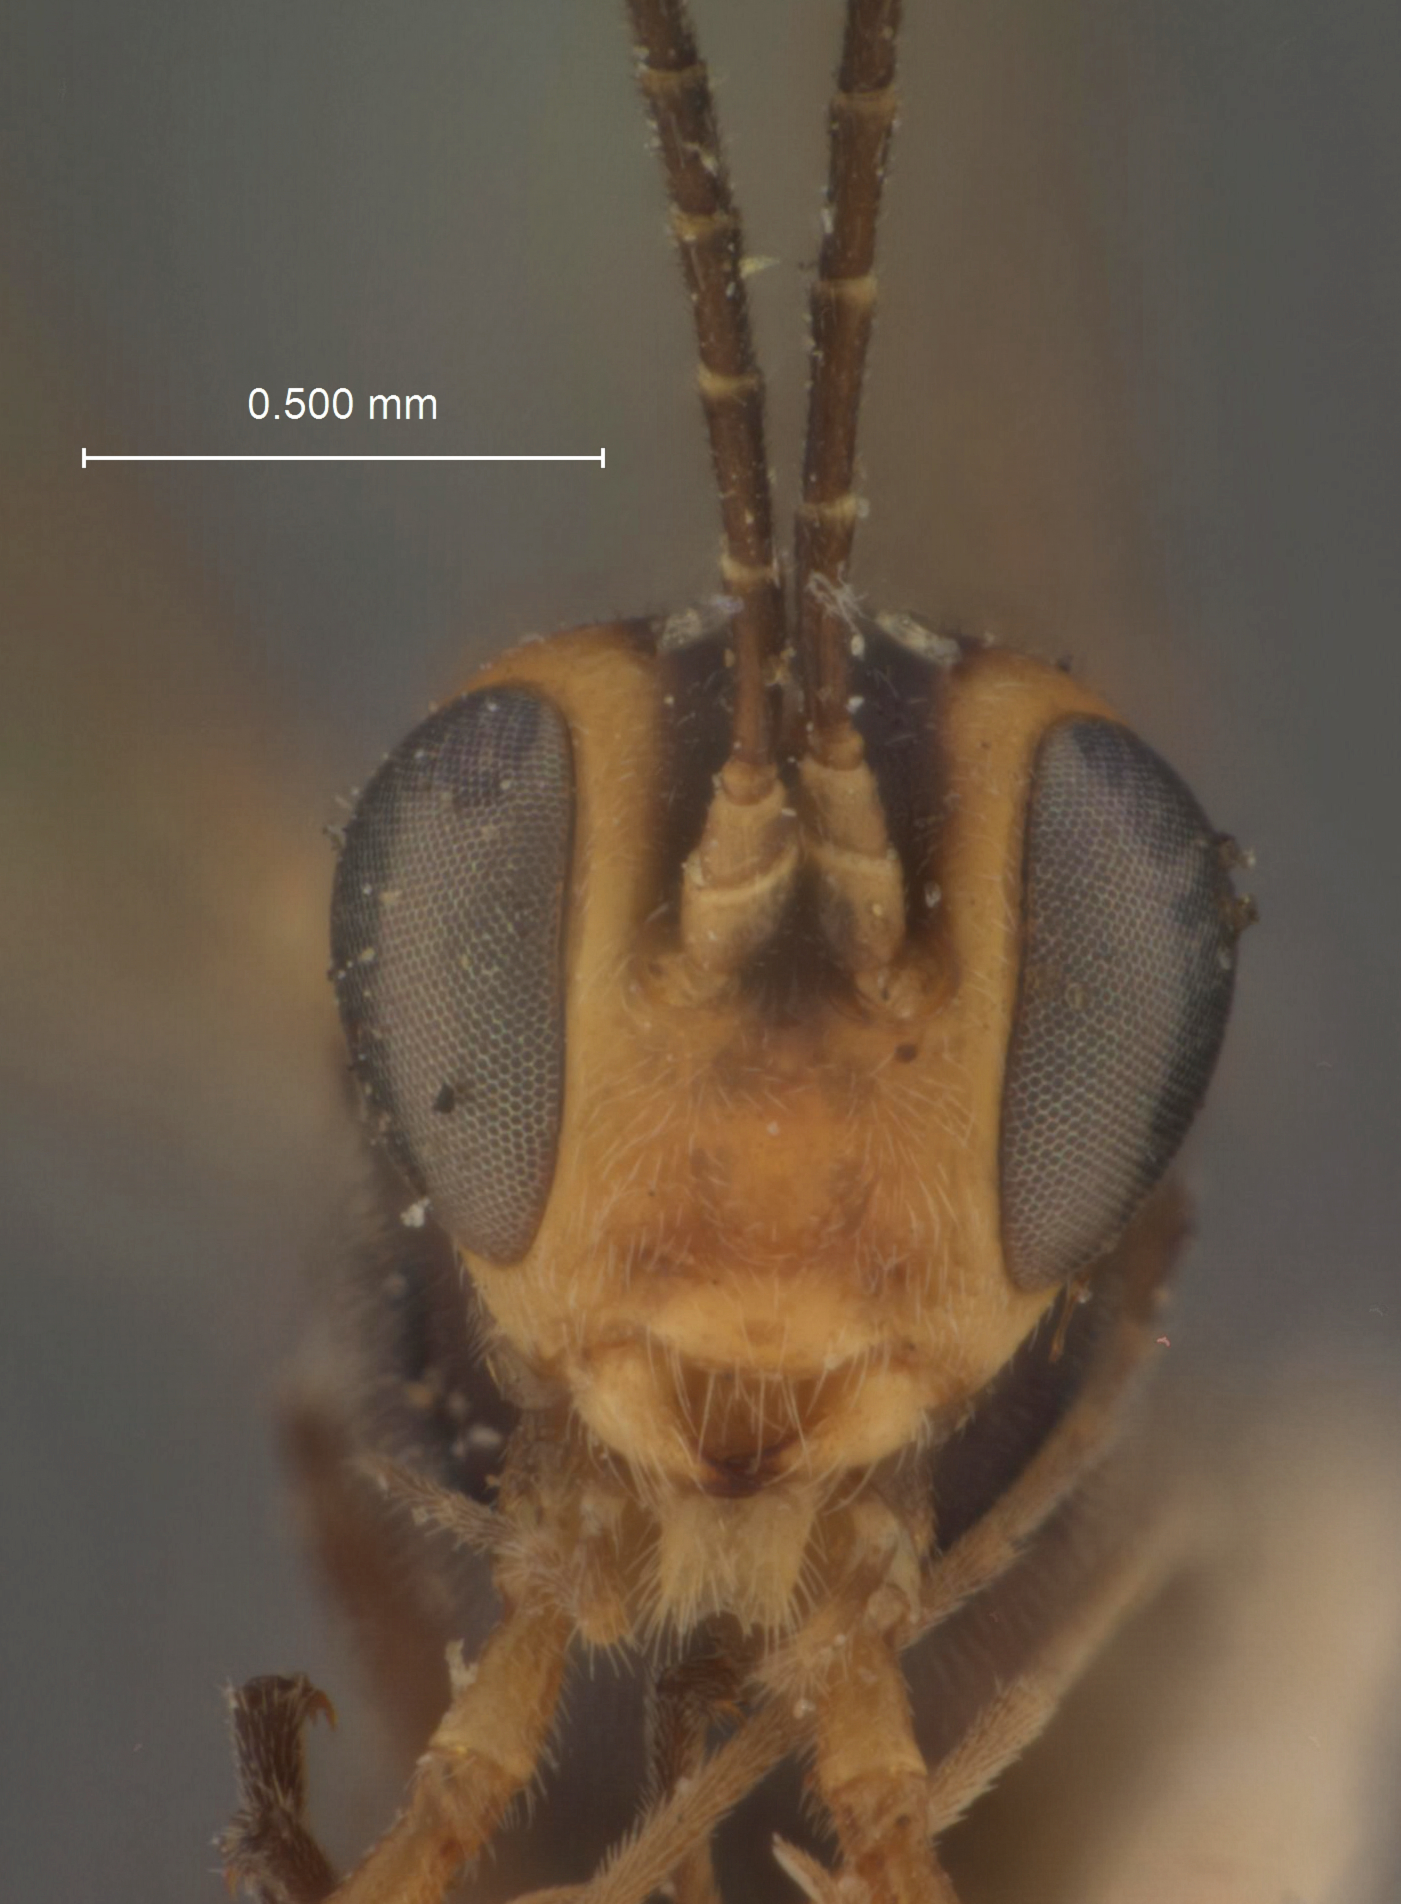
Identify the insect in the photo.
Pristomerus fuscipennis
